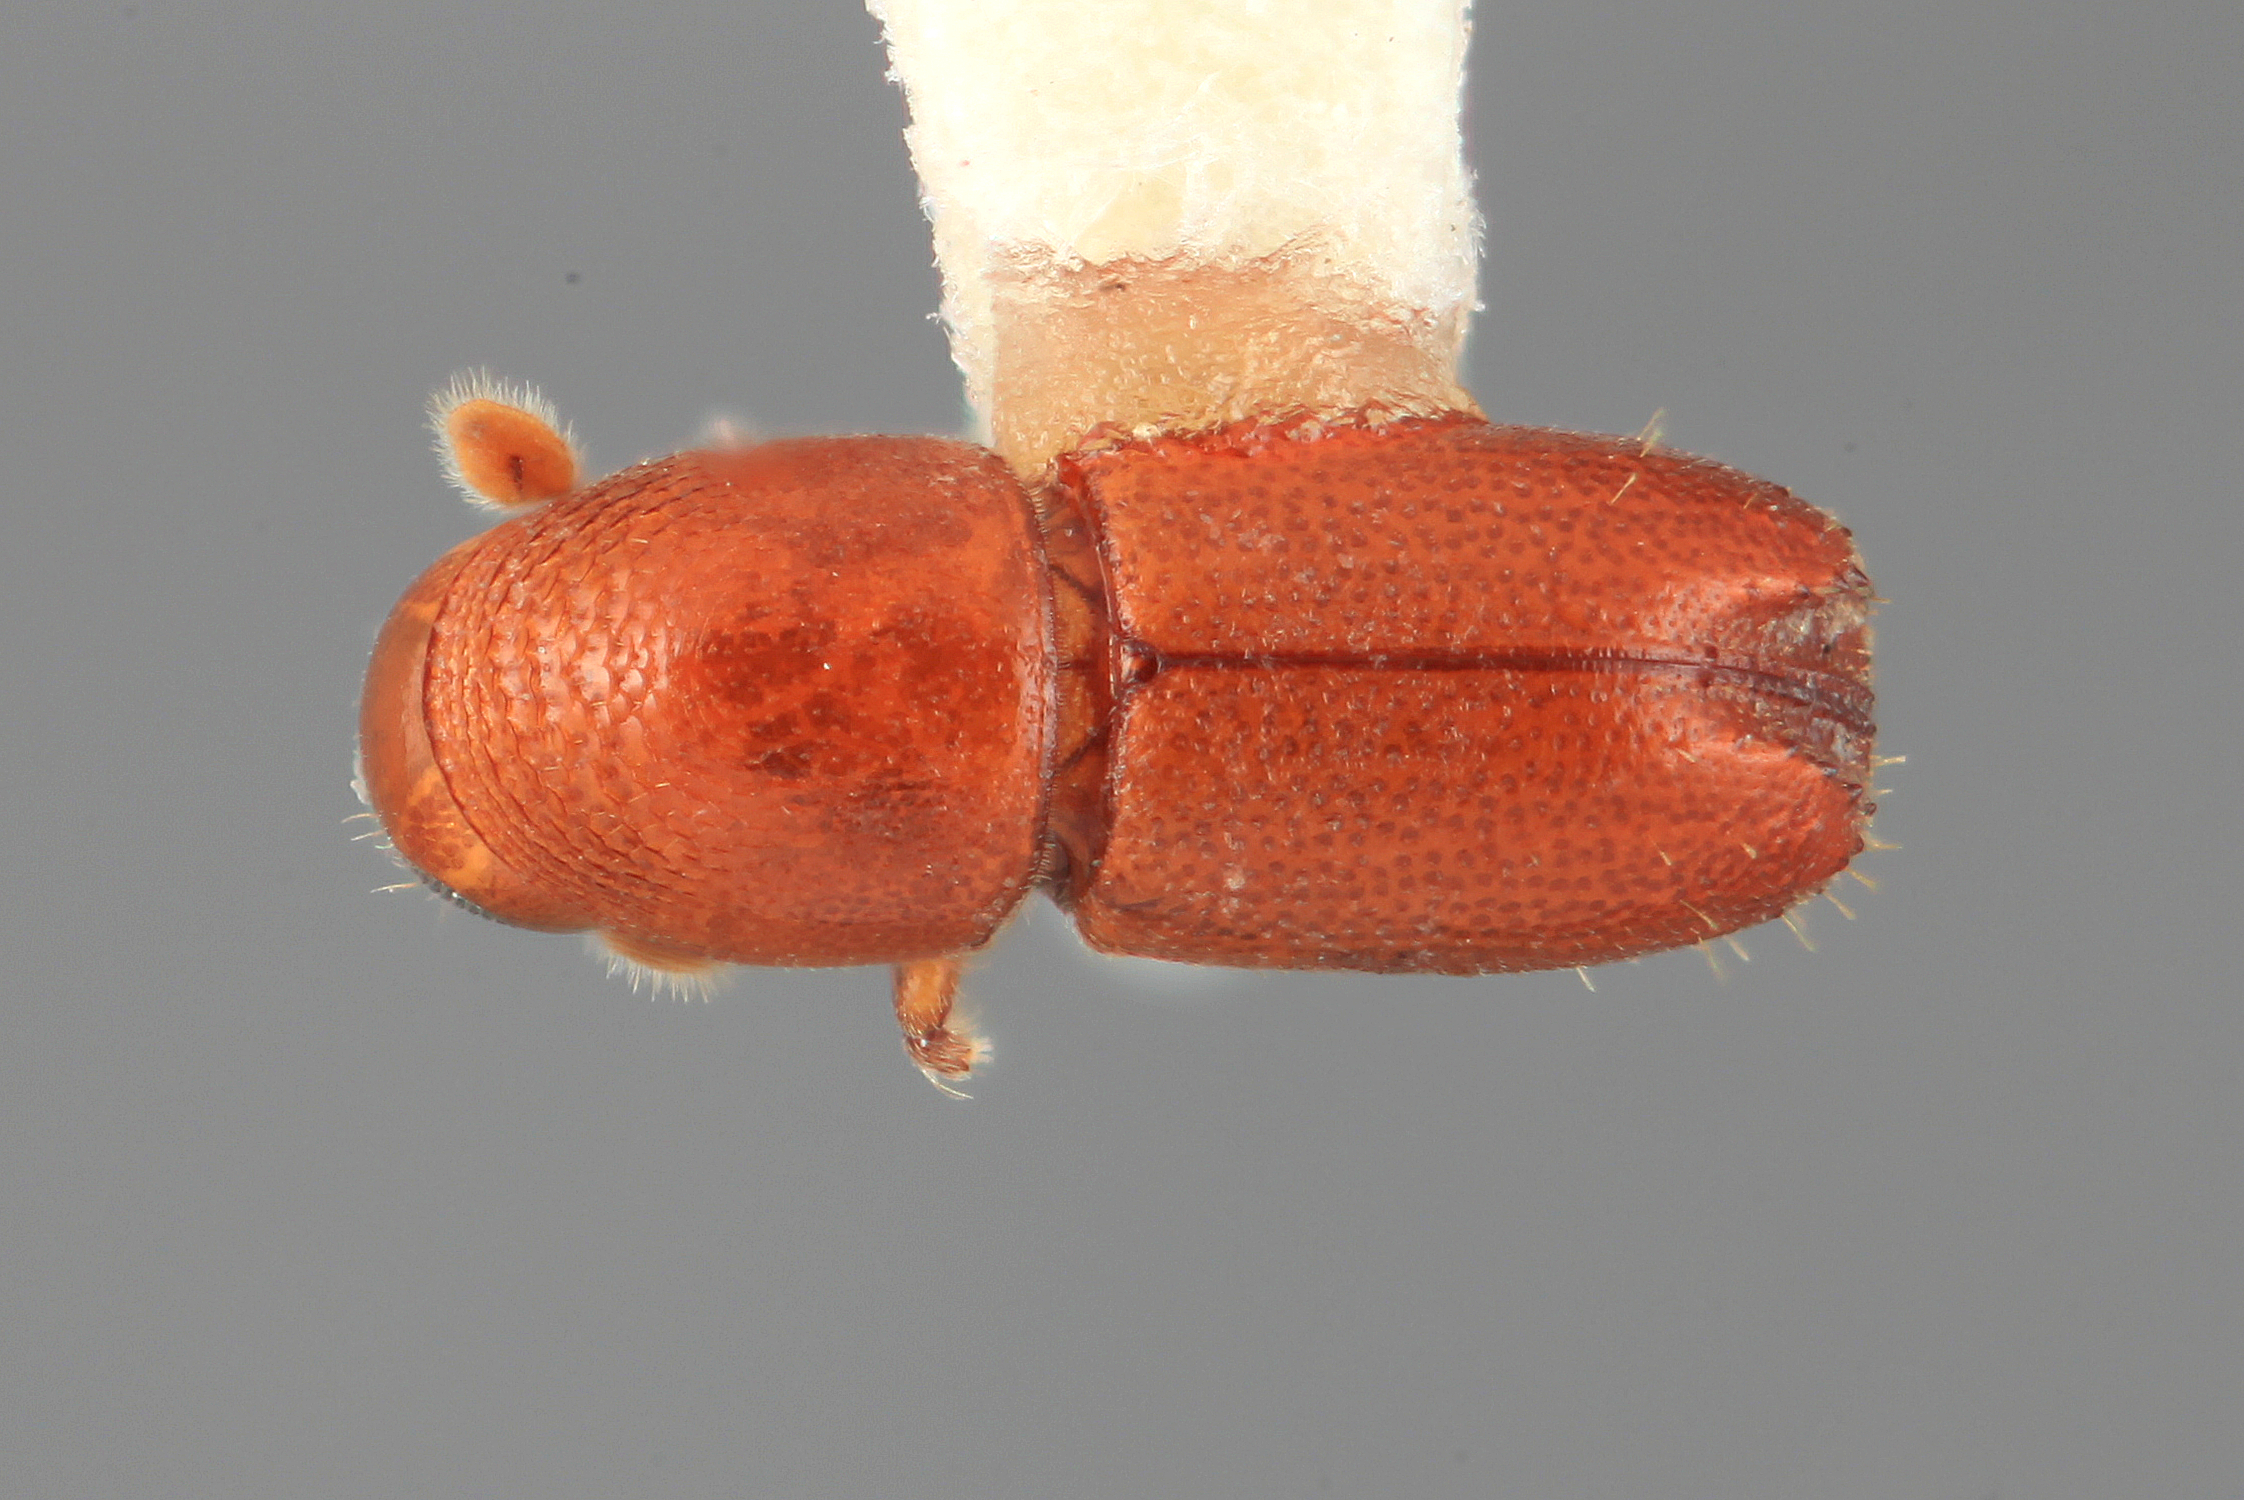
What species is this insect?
Araptus virolavorus
